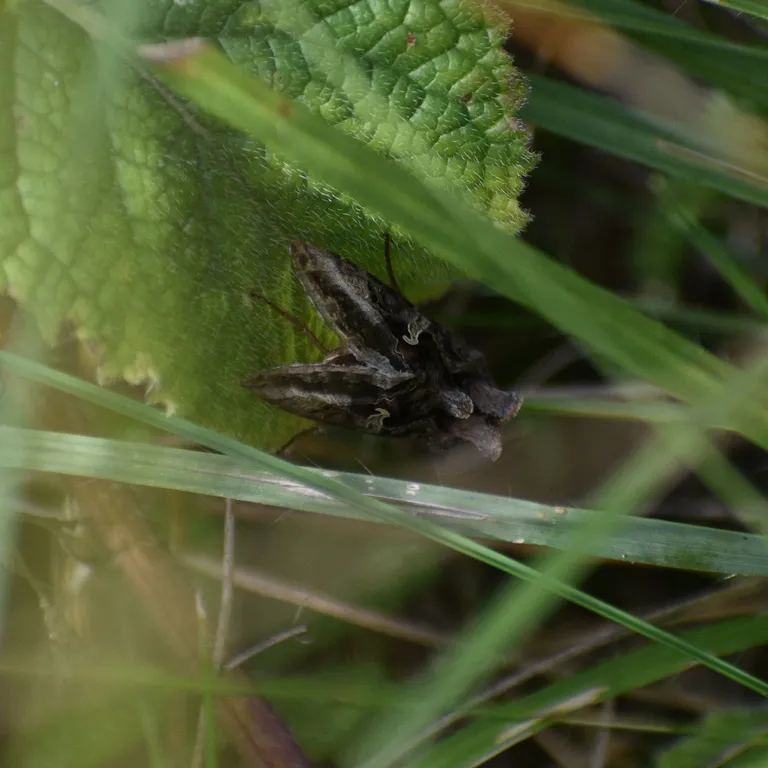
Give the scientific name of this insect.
Autographa gamma
